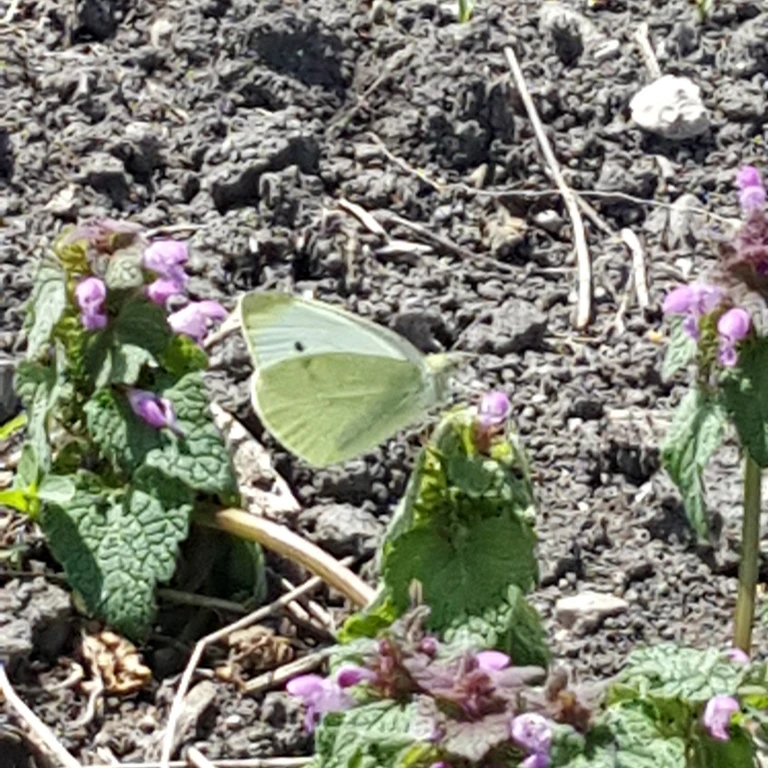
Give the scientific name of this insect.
Pieris rapae
